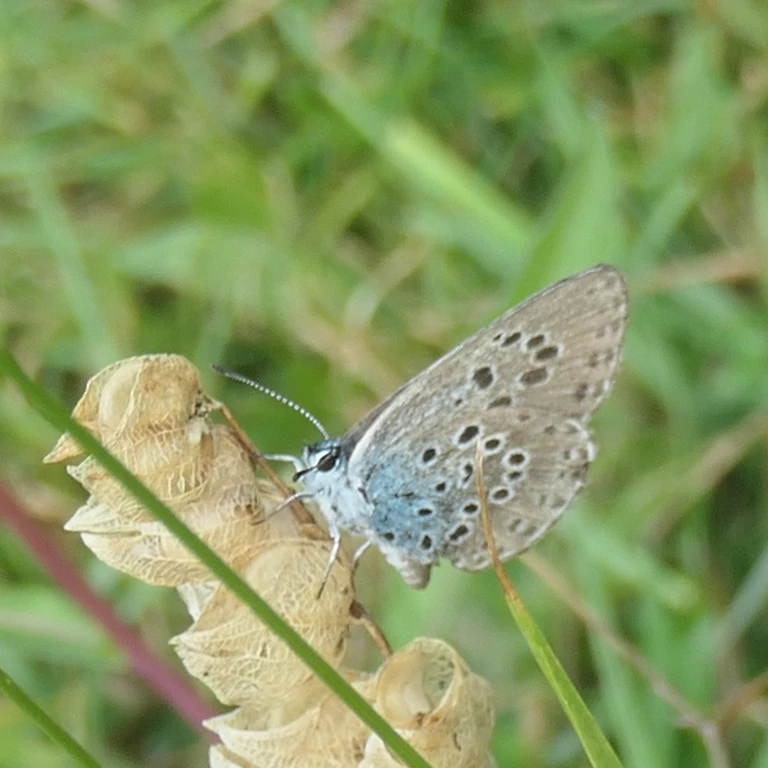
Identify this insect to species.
Phengaris arion (also Maculinea arion)
